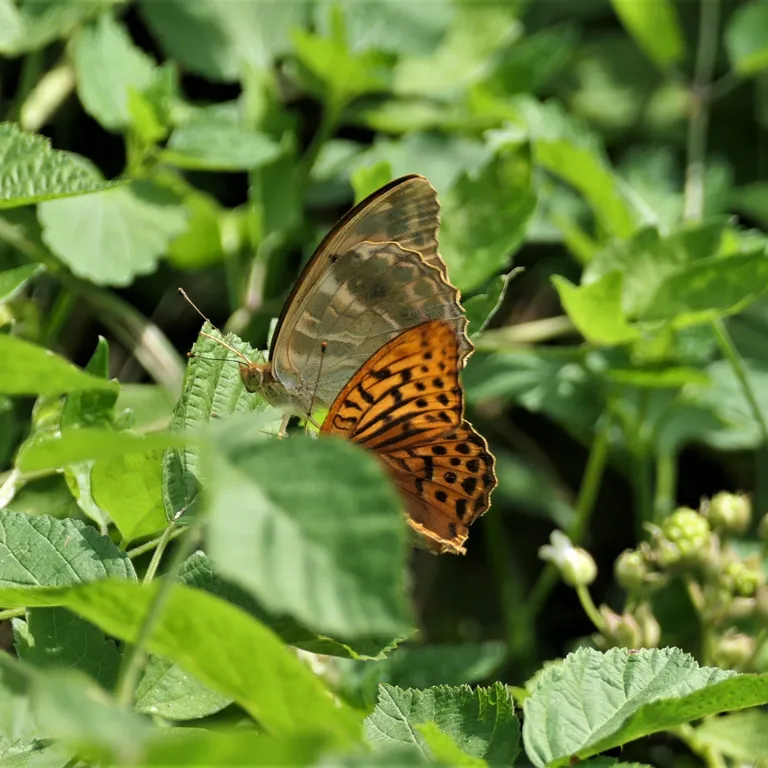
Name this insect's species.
Argynnis paphia
